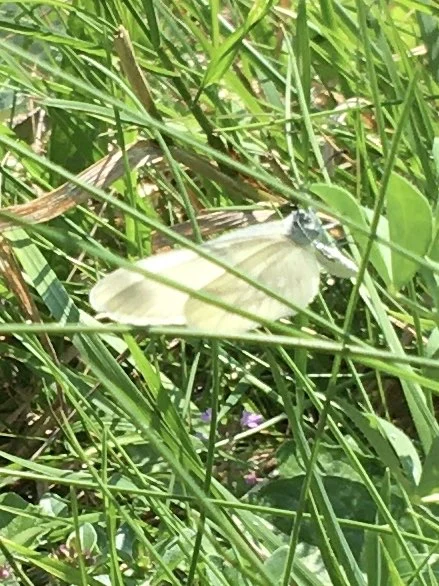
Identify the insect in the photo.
Leptidea sinapis/juvernica
